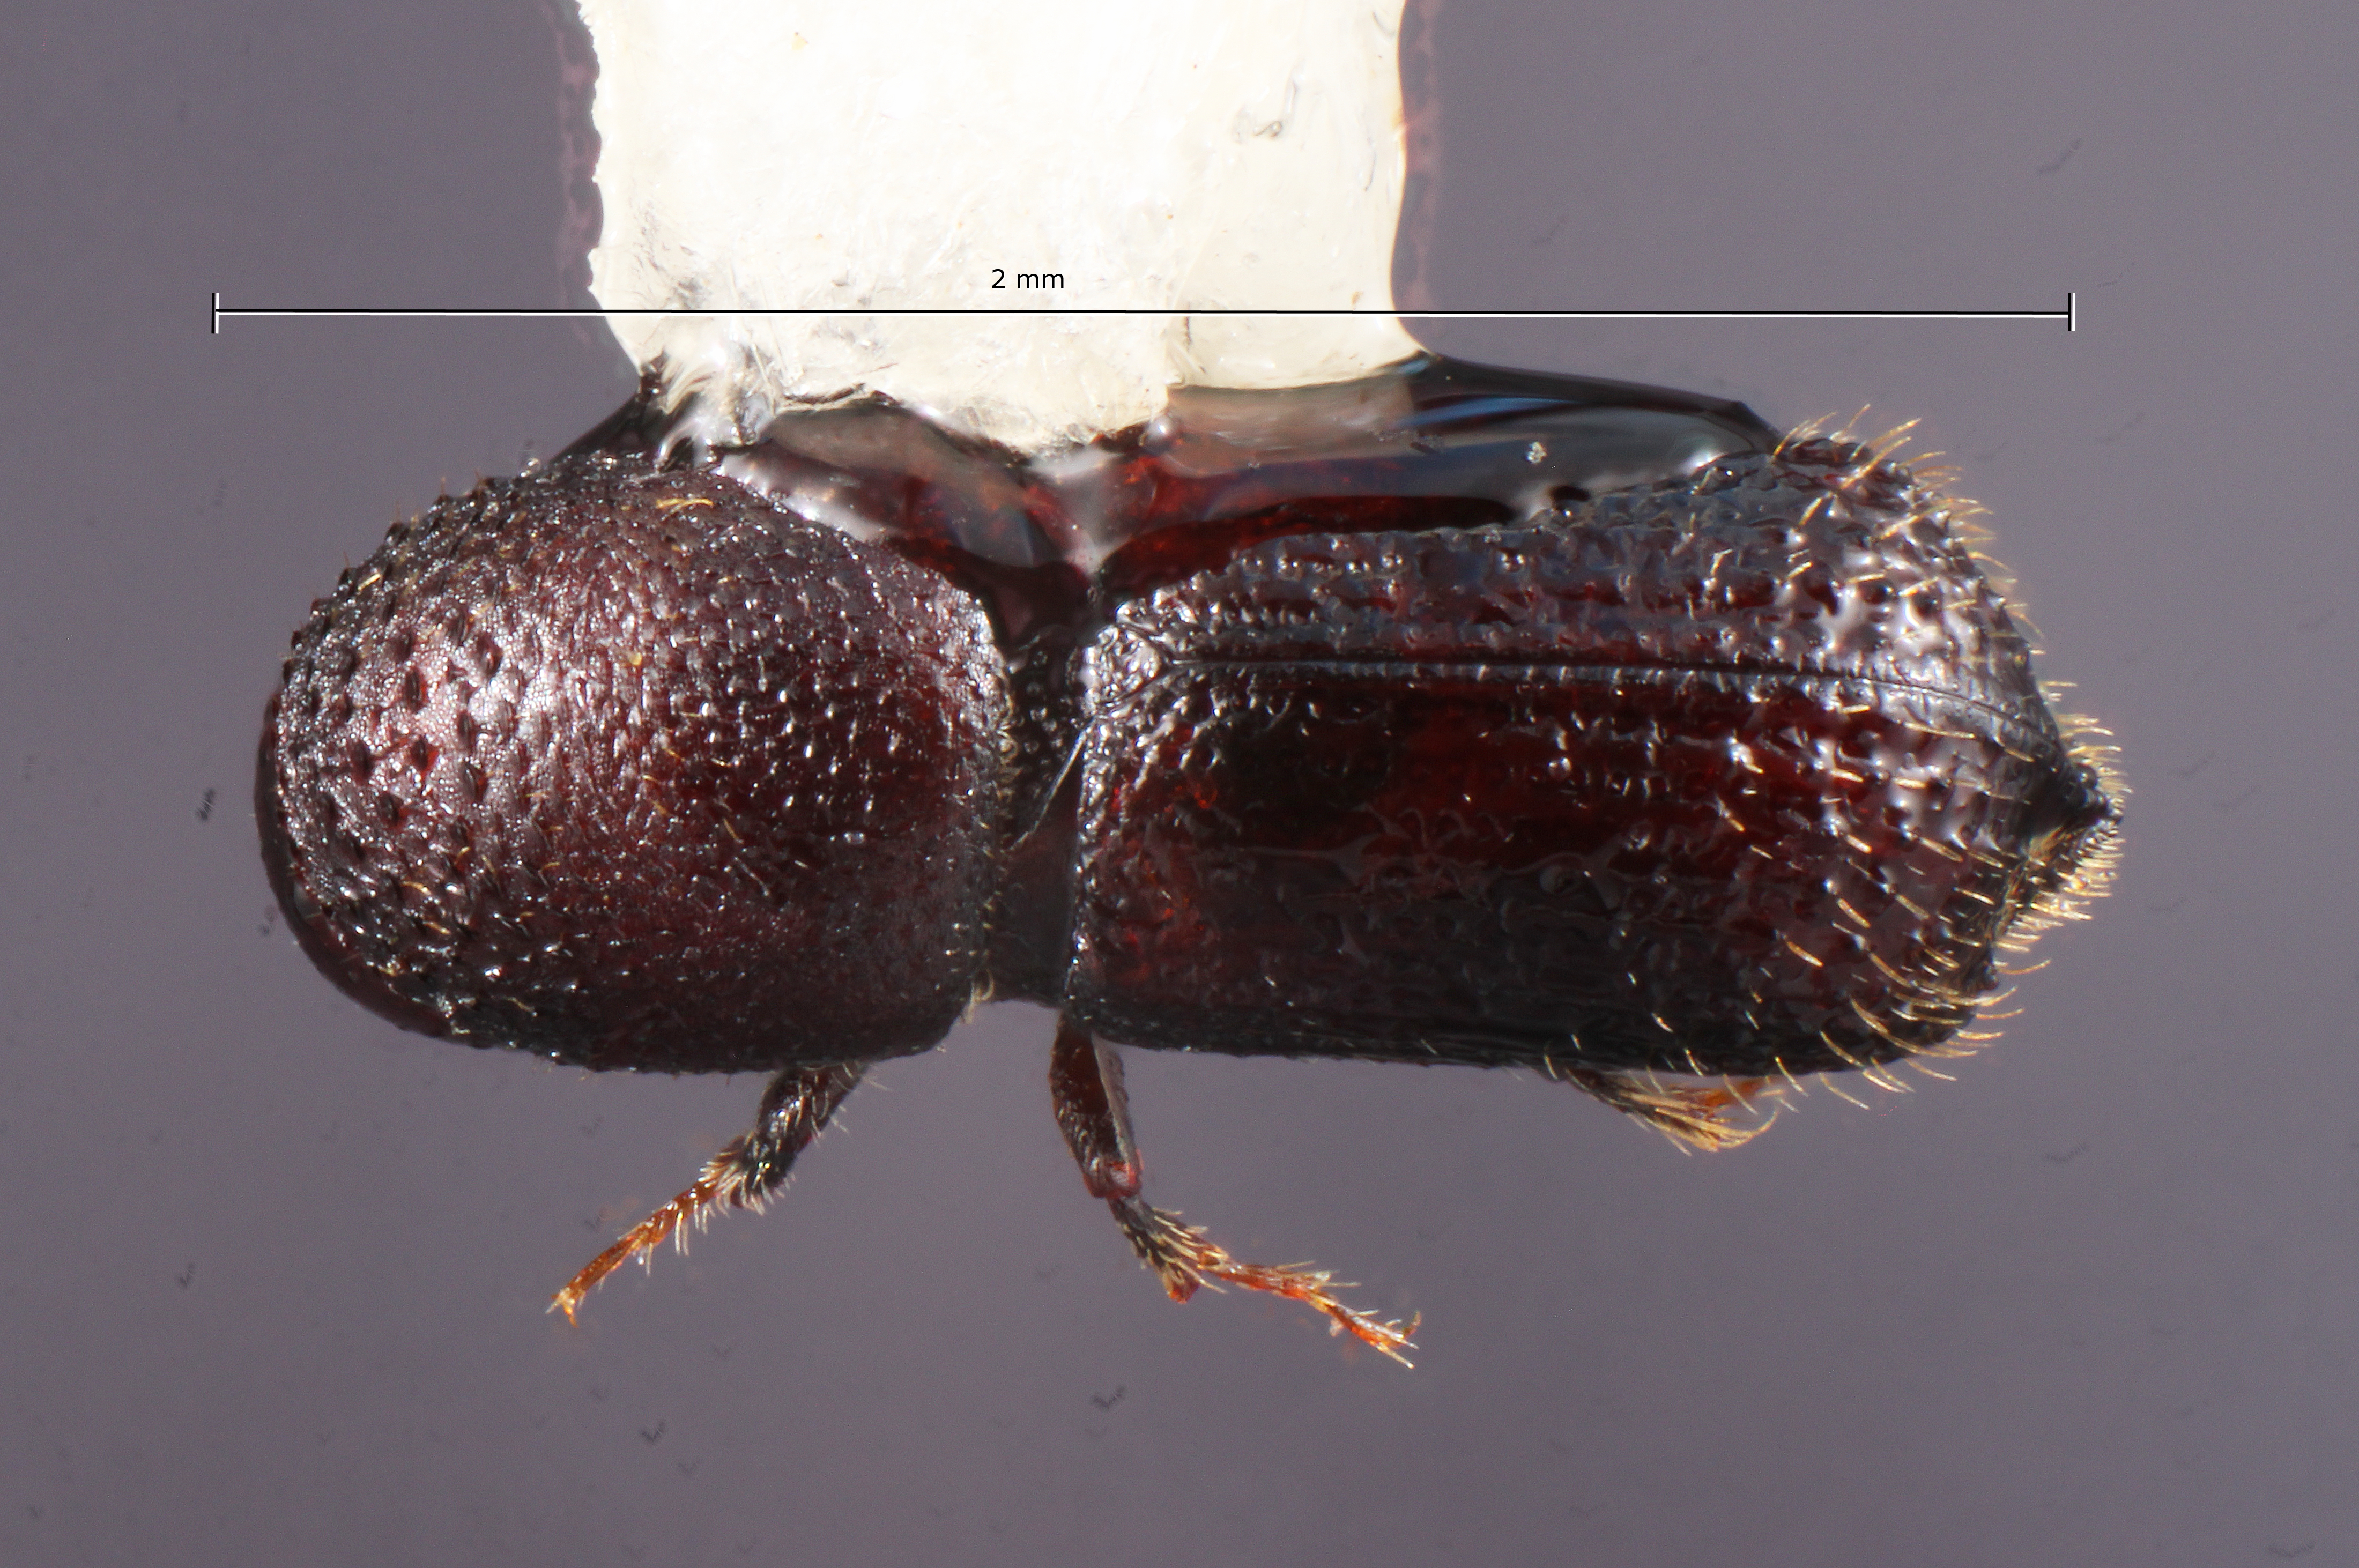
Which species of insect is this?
Hylocurus floridensis
